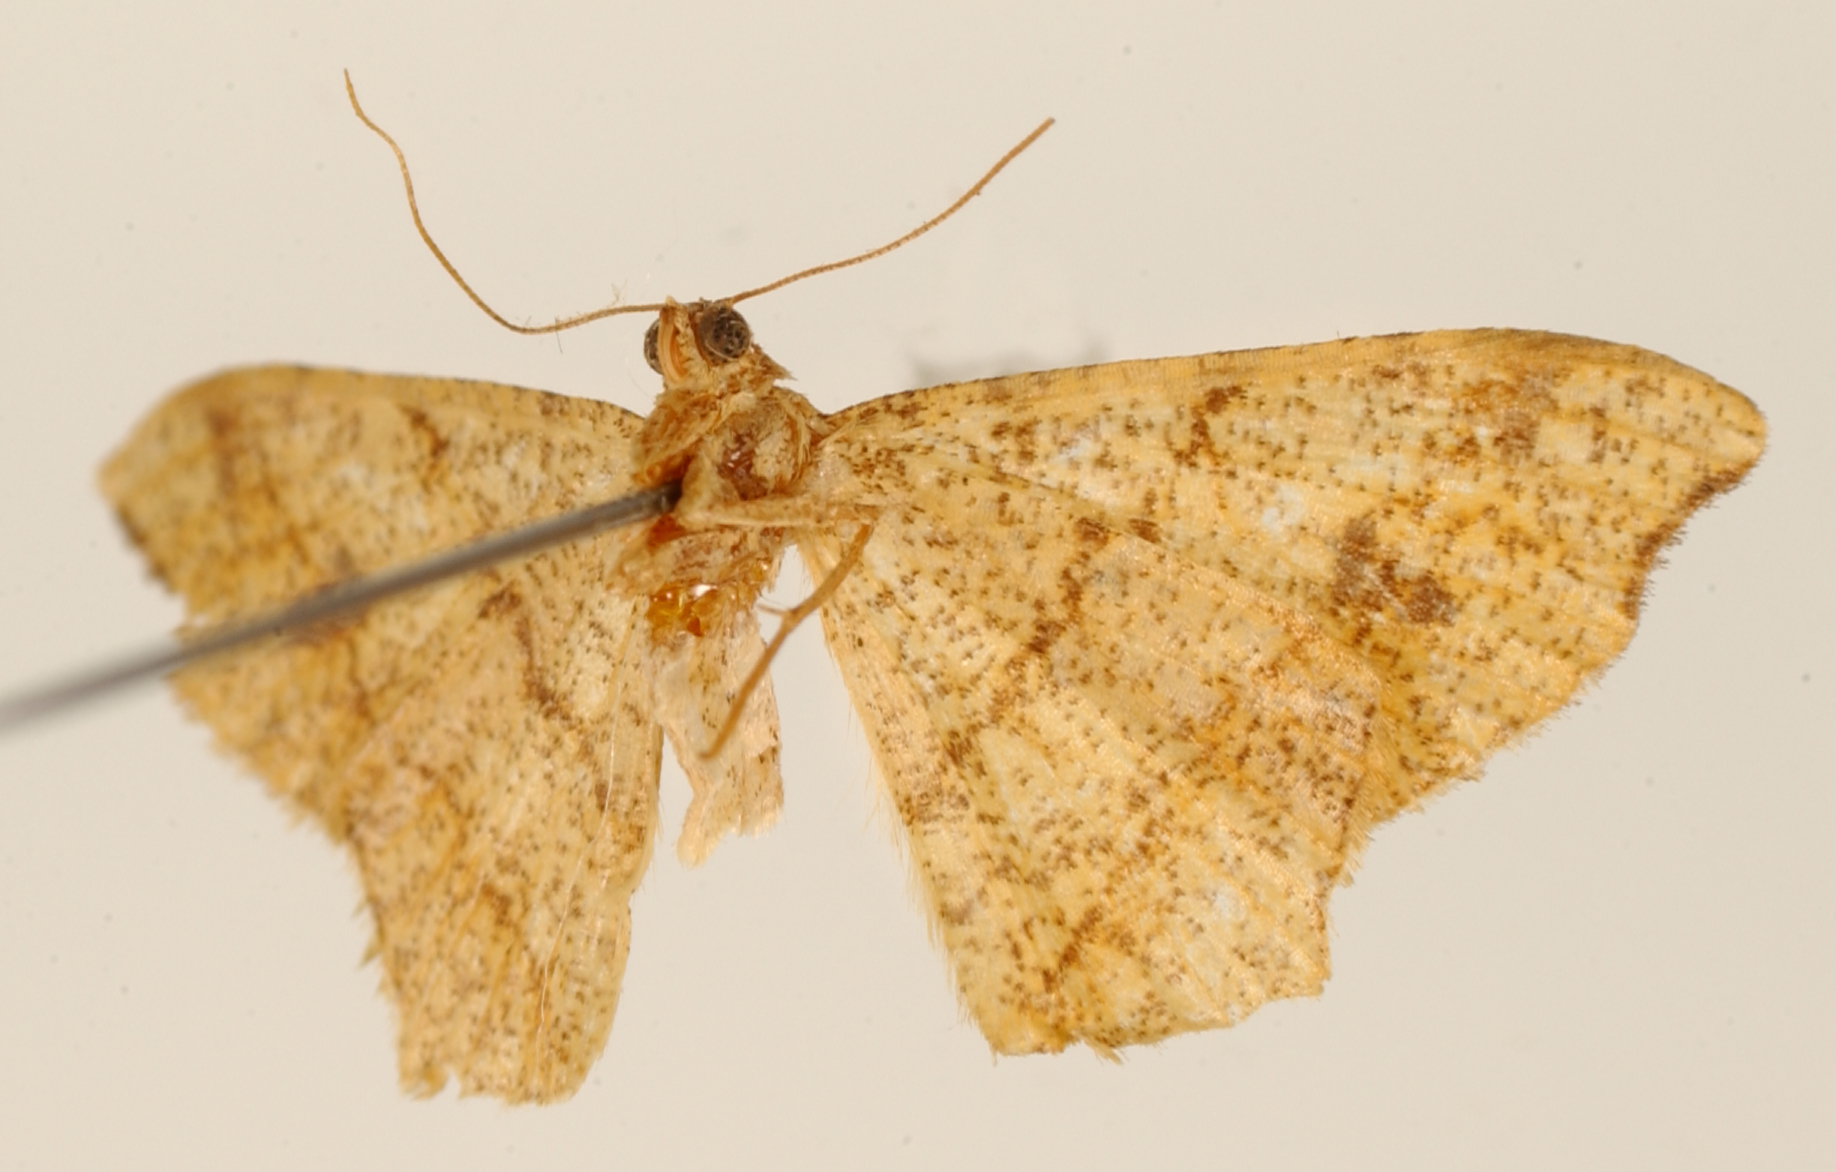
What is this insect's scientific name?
Semiothisa praeflavida
